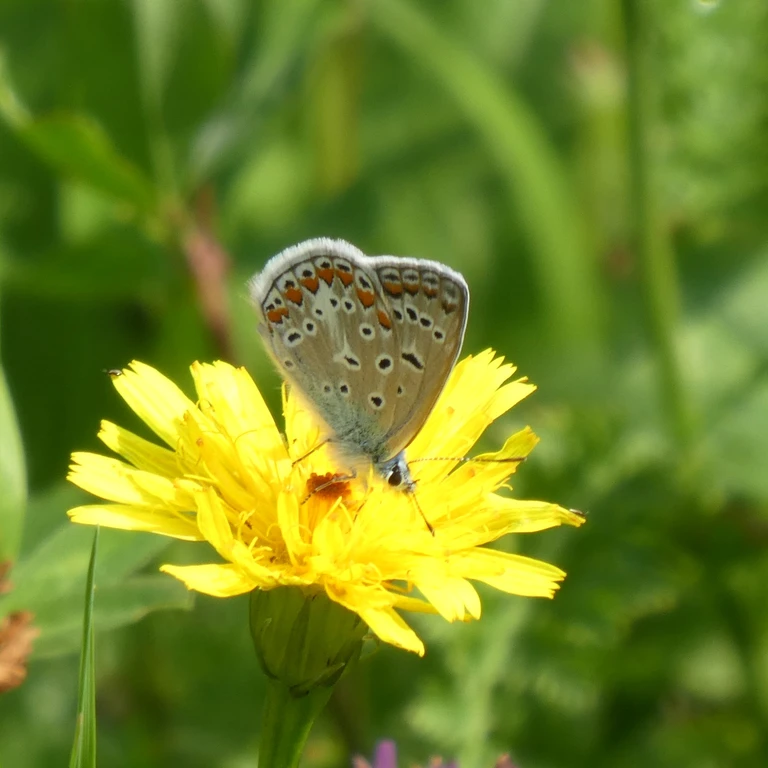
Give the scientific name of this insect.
Polyommatus icarus
